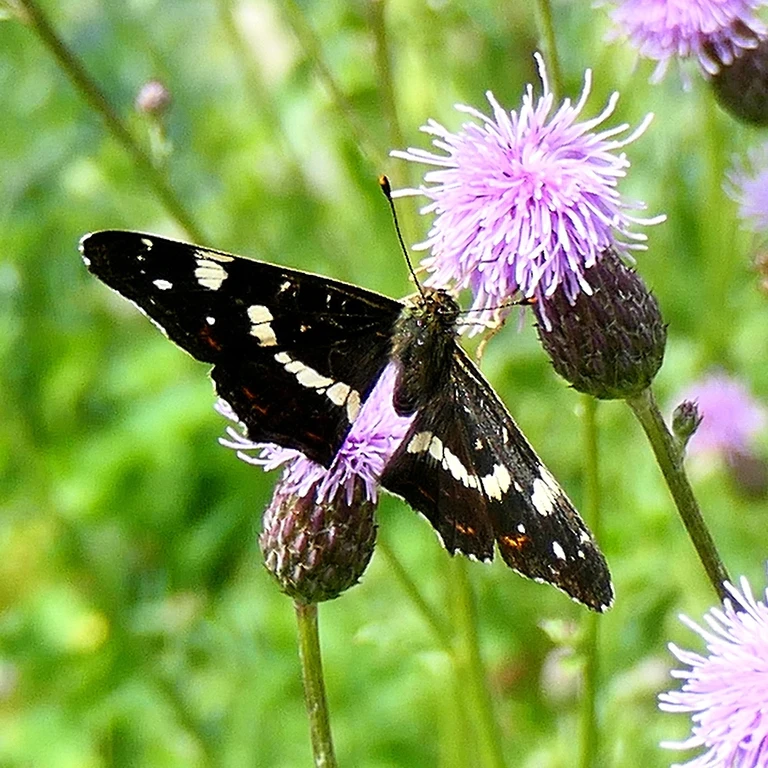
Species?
Araschnia levana
